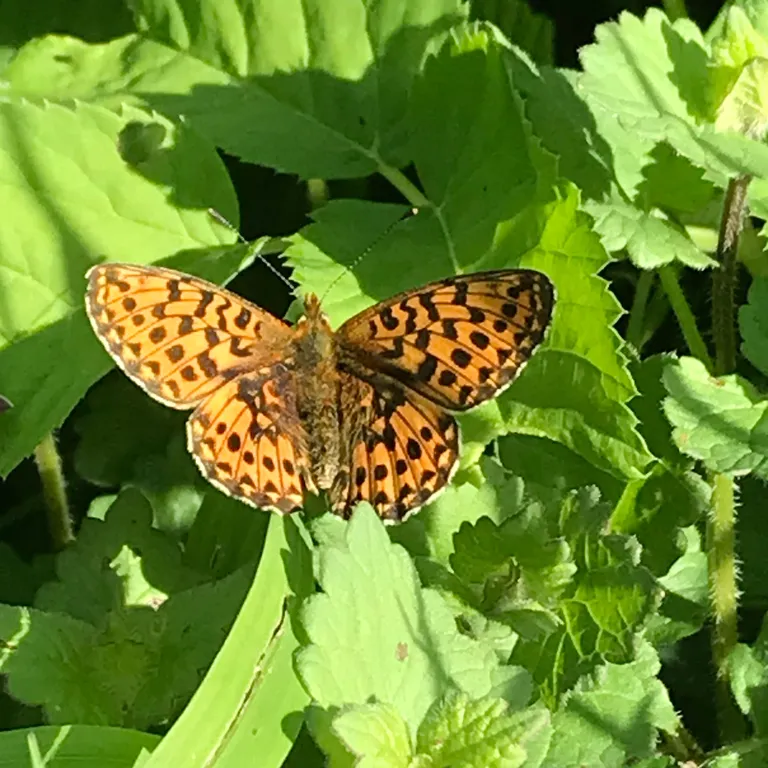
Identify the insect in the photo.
Boloria euphrosyne (also Clossiana euphrosyne)
